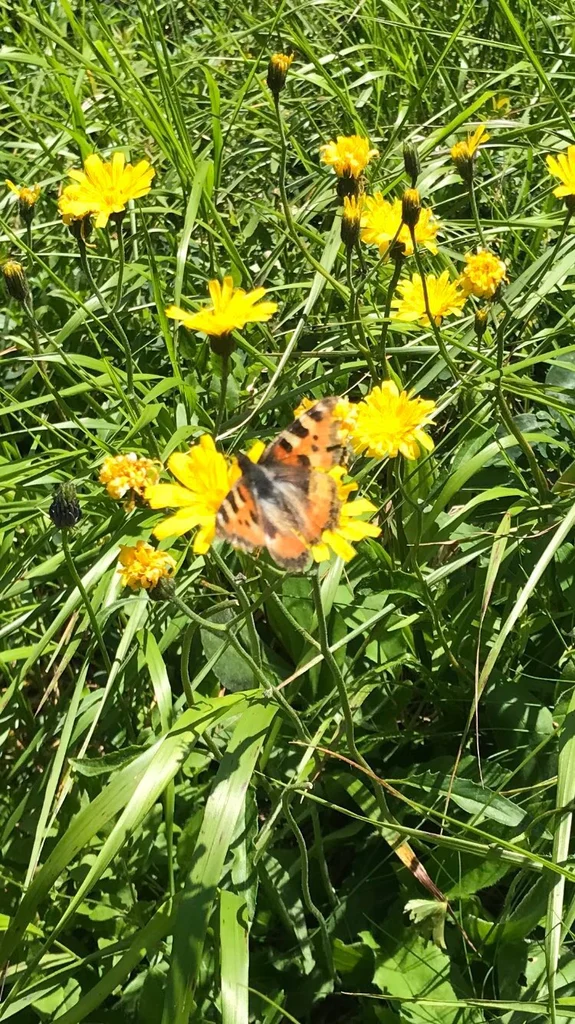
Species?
Aglais urticae
